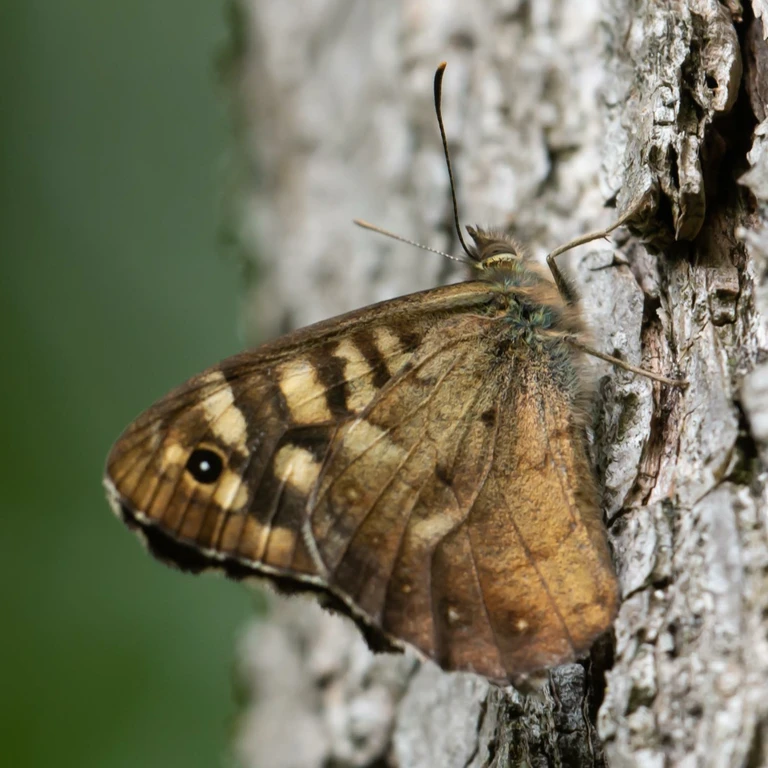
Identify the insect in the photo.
Pararge aegeria
